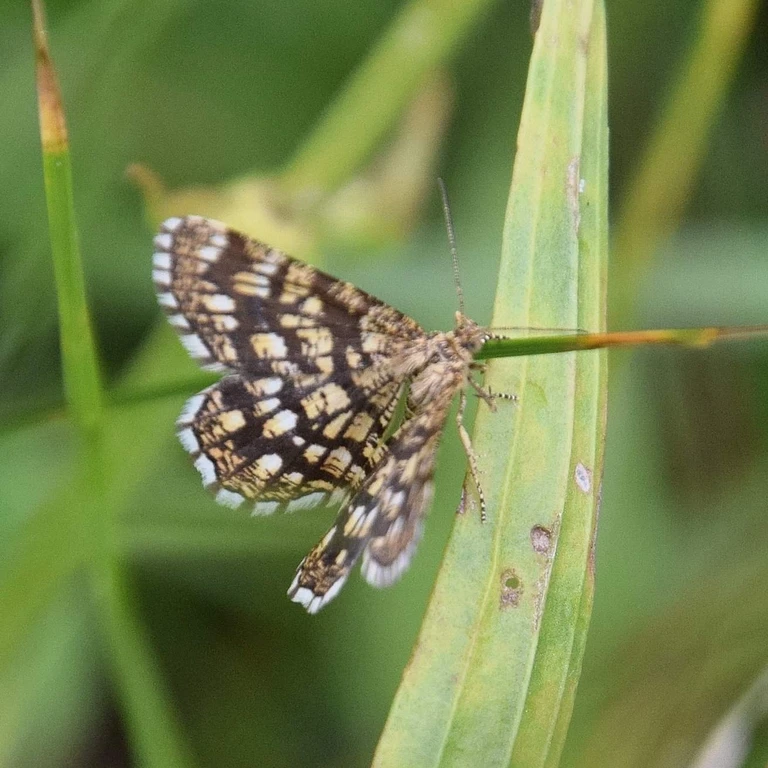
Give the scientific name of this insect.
Chiasmia clathrata
